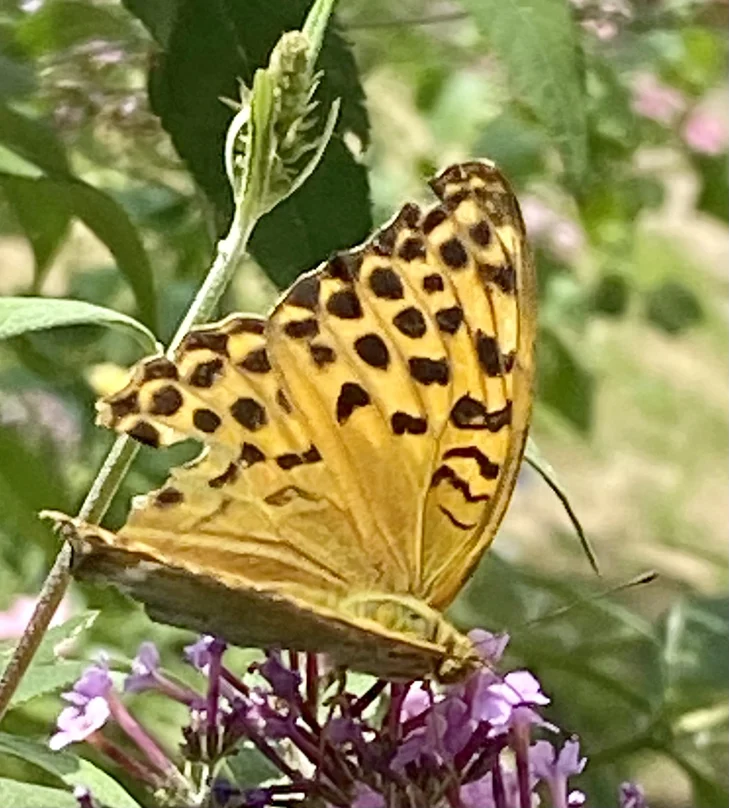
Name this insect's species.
Argynnis paphia
